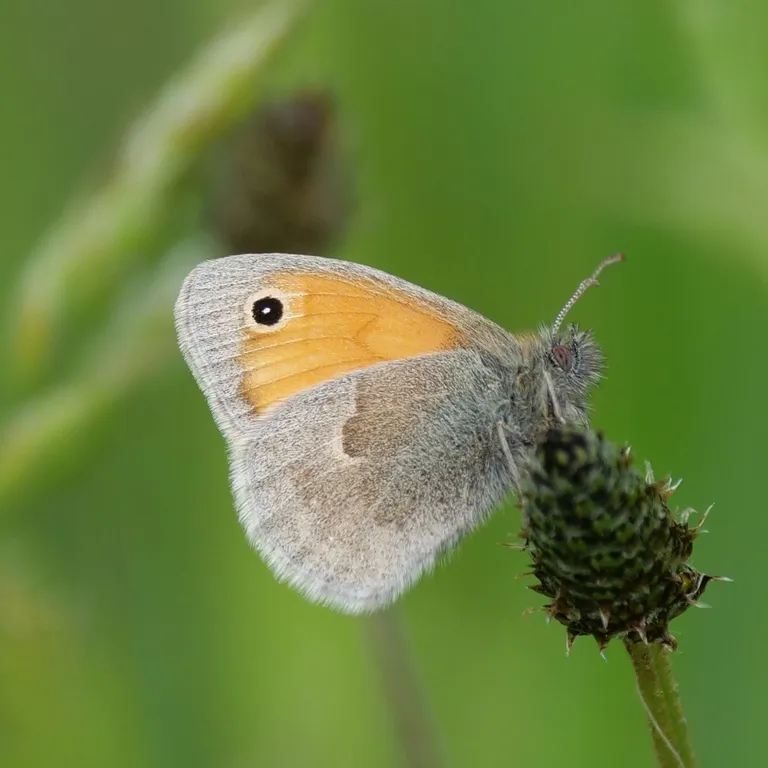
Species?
Coenonympha pamphilus
